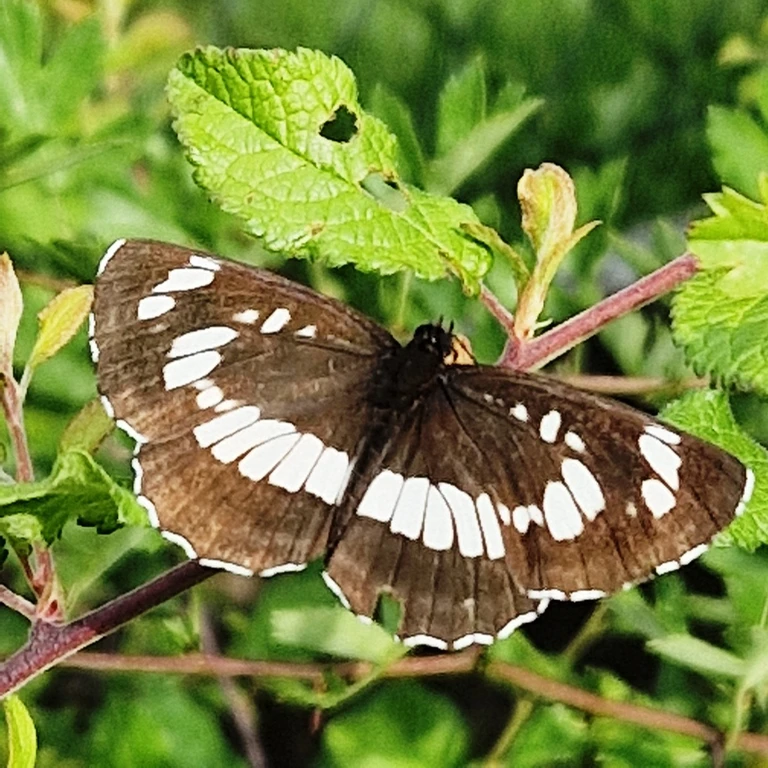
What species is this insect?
Neptis rivularis
